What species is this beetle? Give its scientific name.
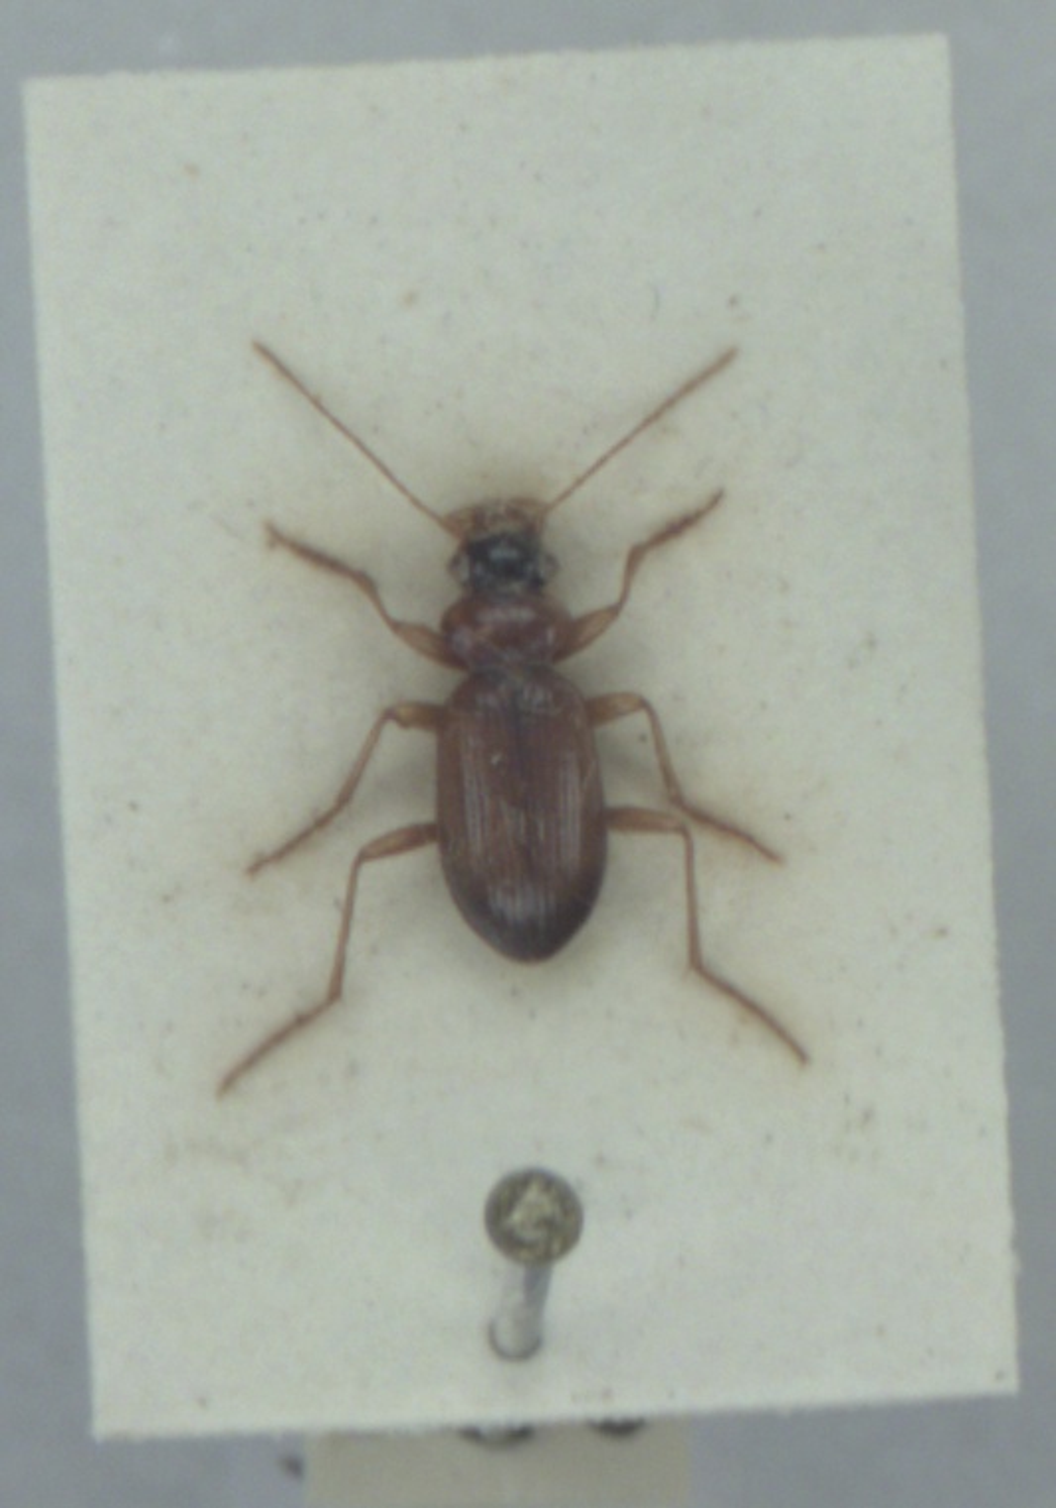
Leistus terminatus
